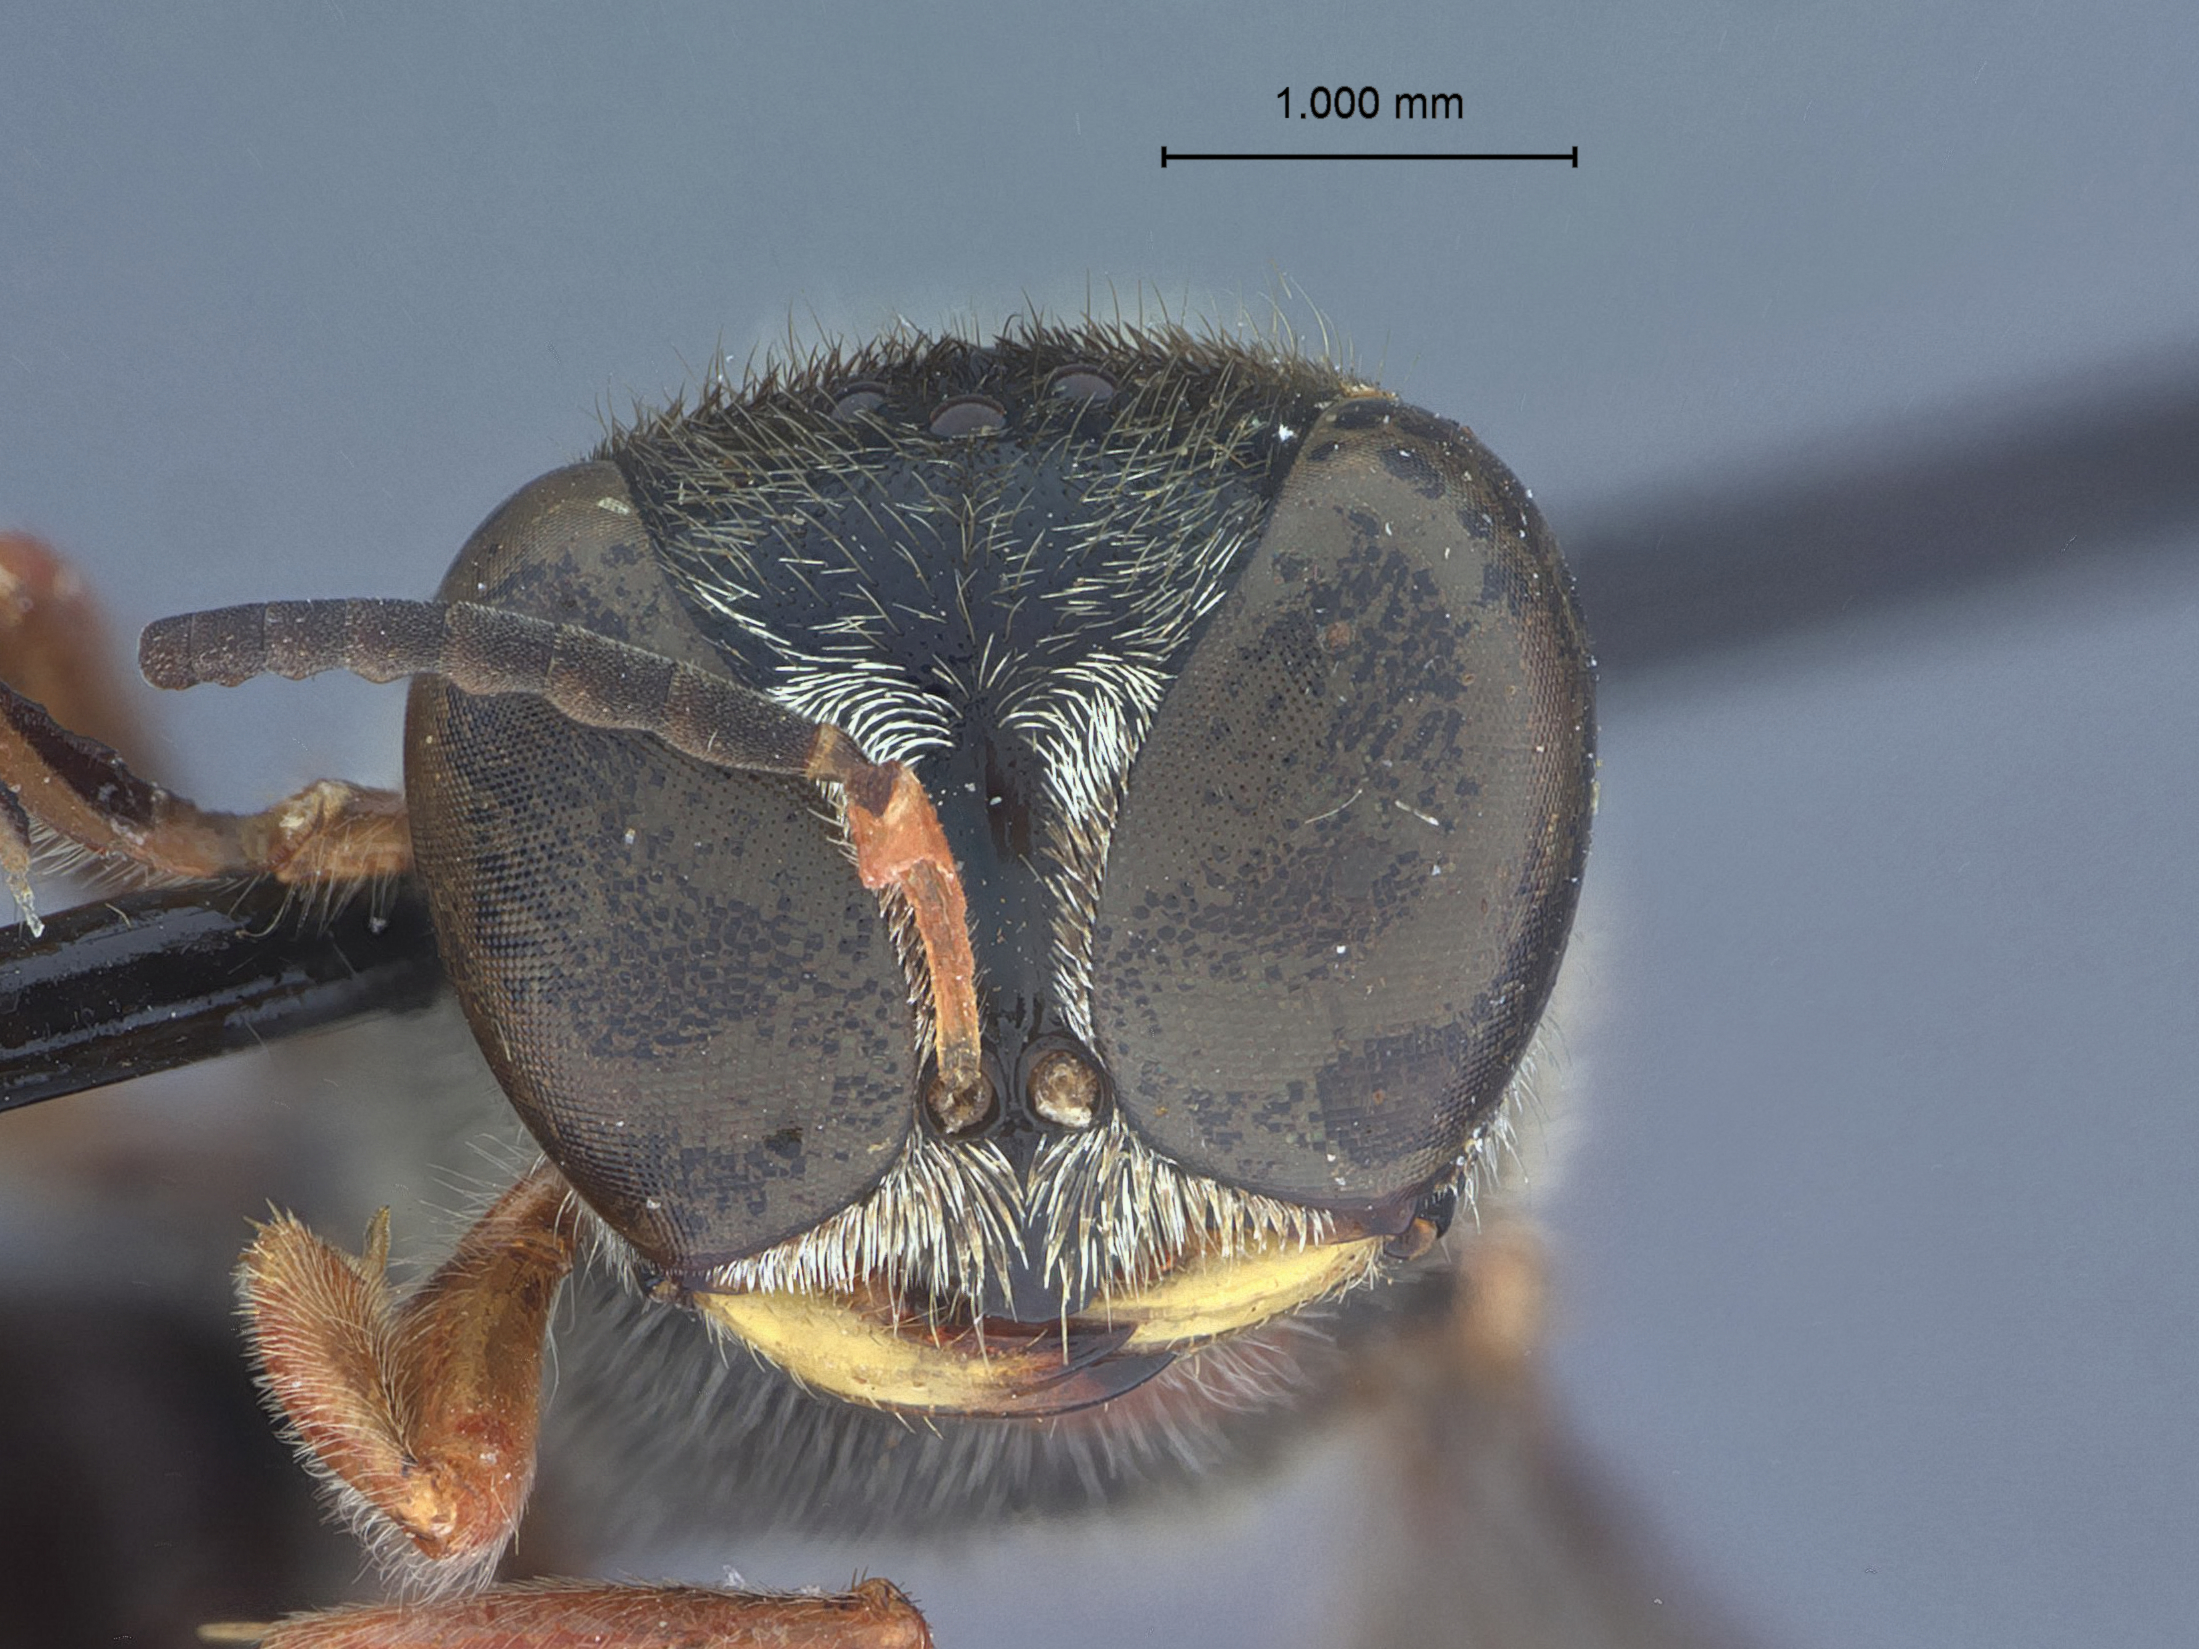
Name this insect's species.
Ectemnius metacrabro
